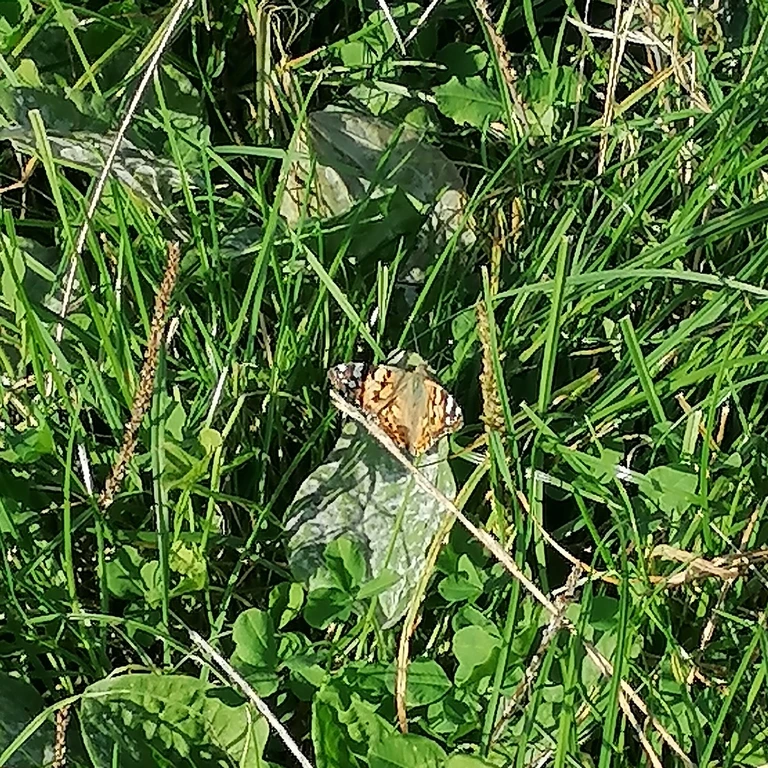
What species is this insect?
Vanessa cardui
